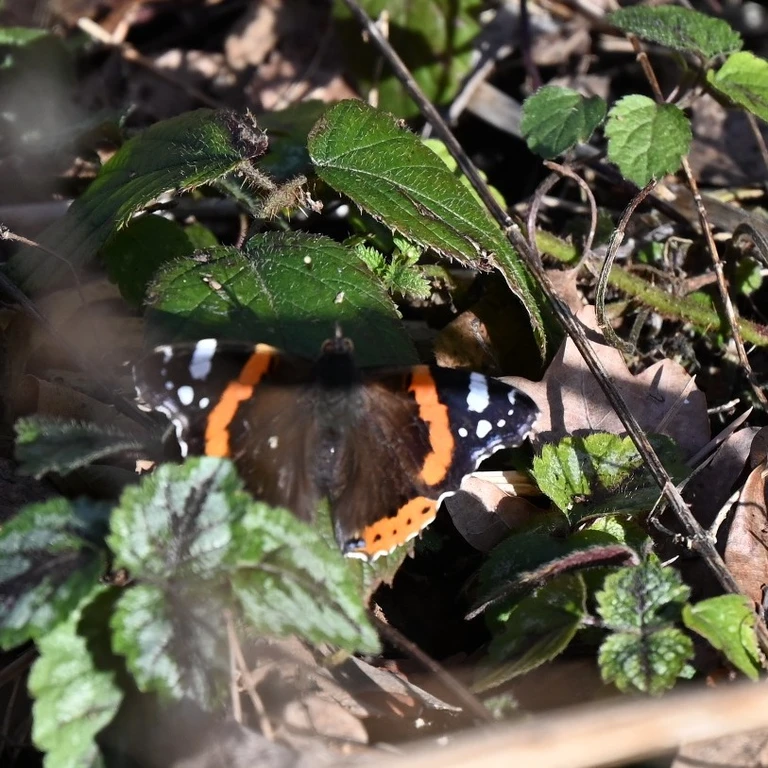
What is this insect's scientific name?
Vanessa atalanta
